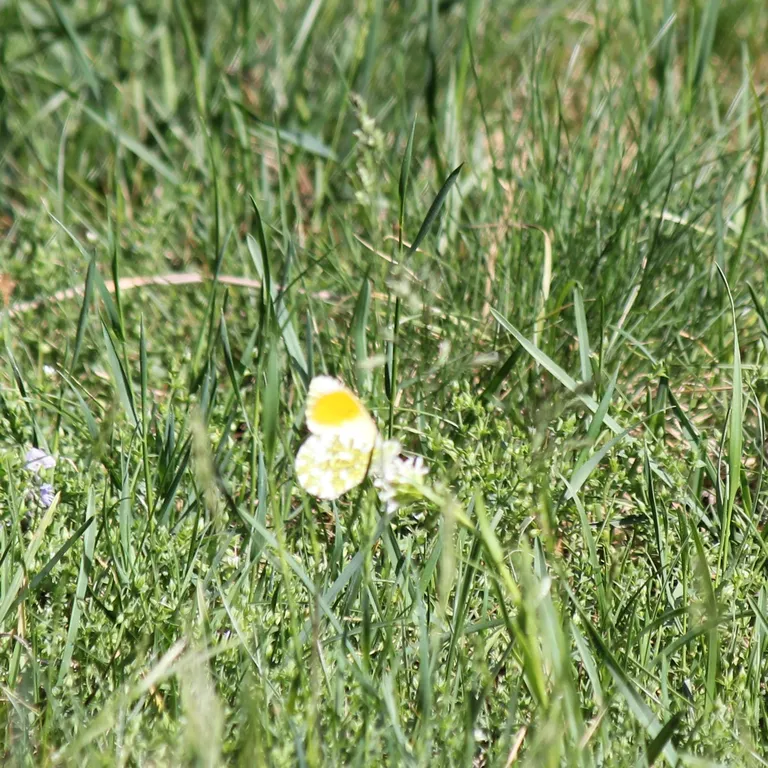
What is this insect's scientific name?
Anthocharis cardamines
